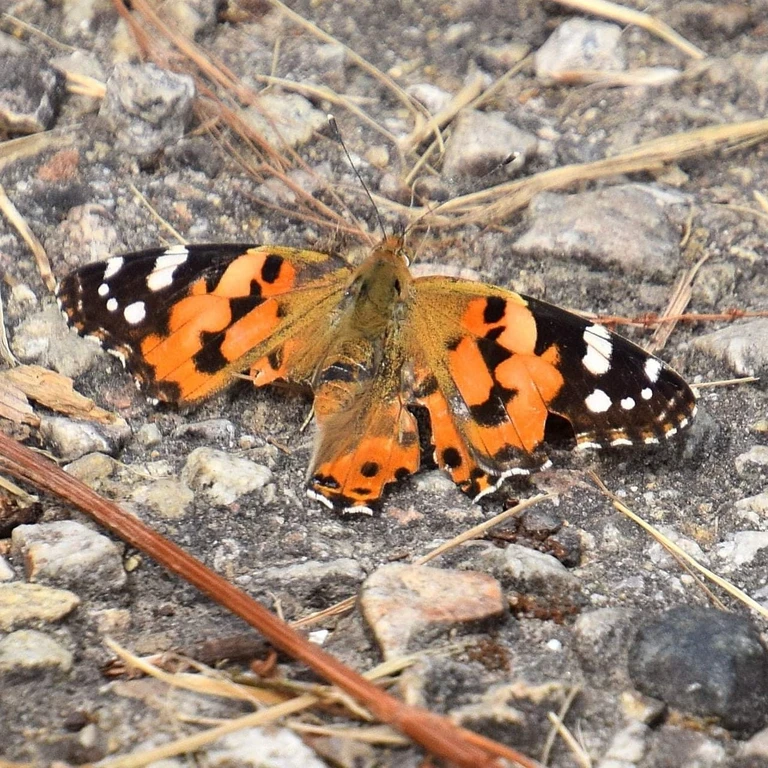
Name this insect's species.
Vanessa cardui
